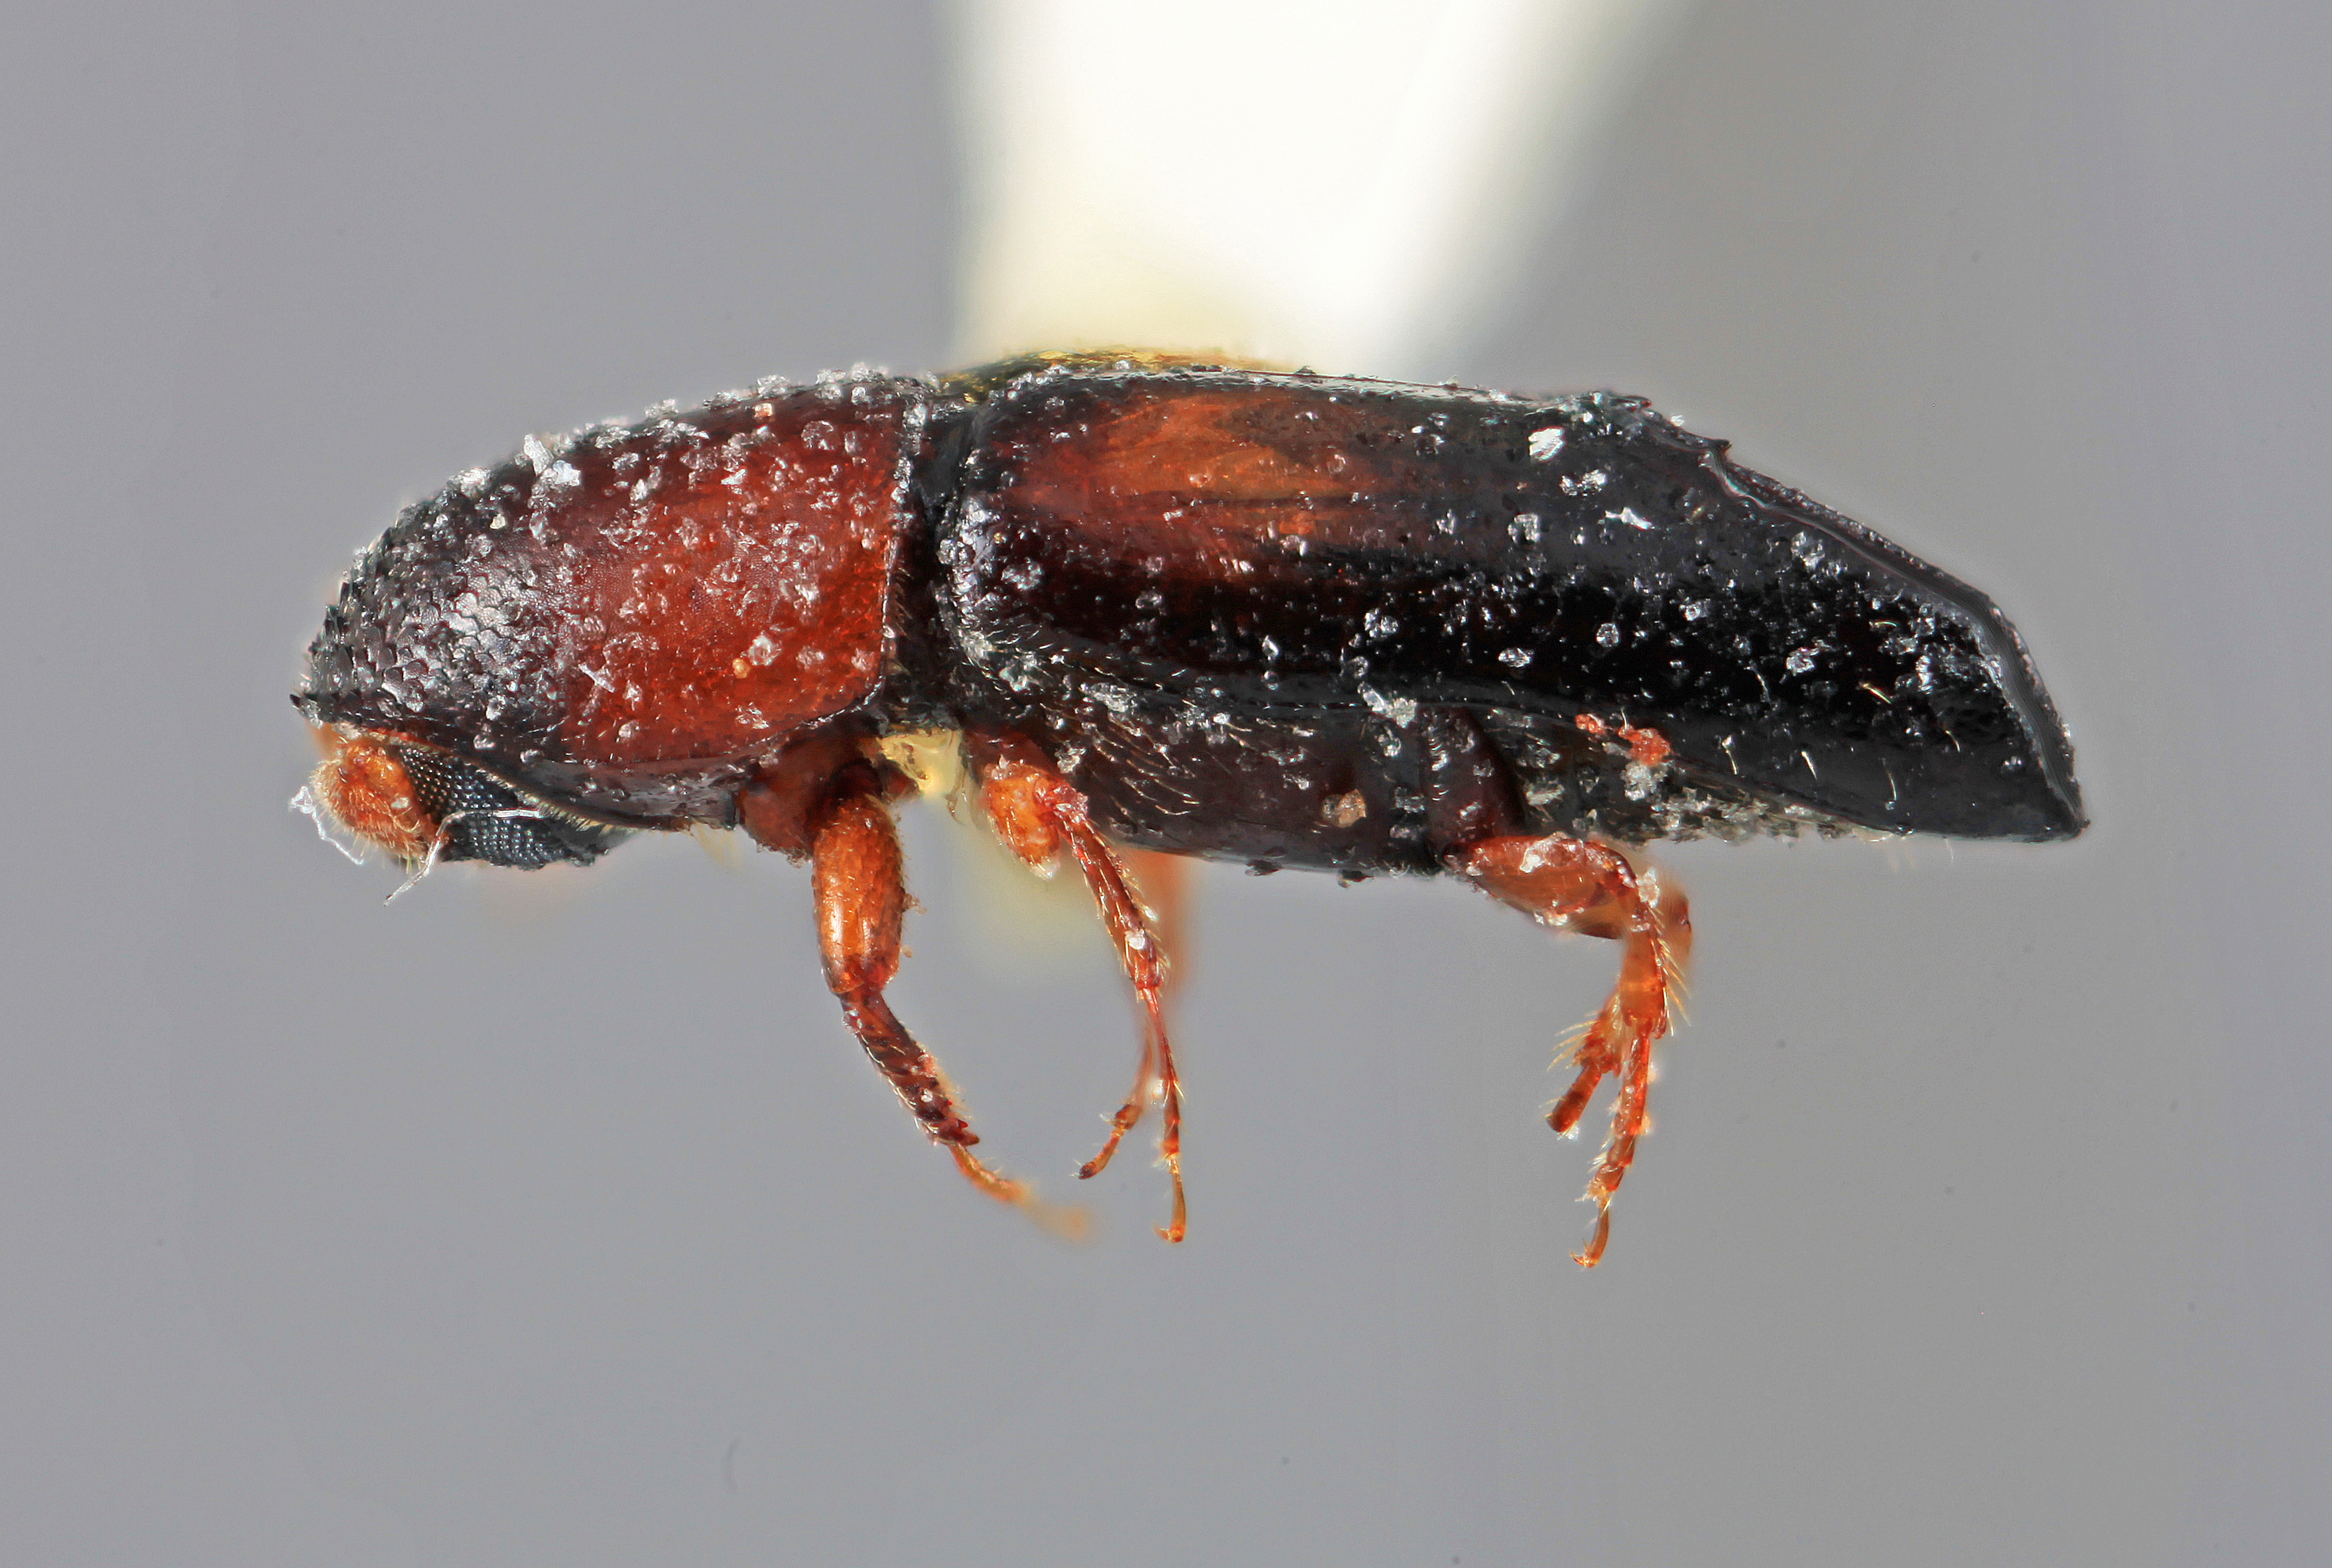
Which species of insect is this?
Amphicranus laureli
